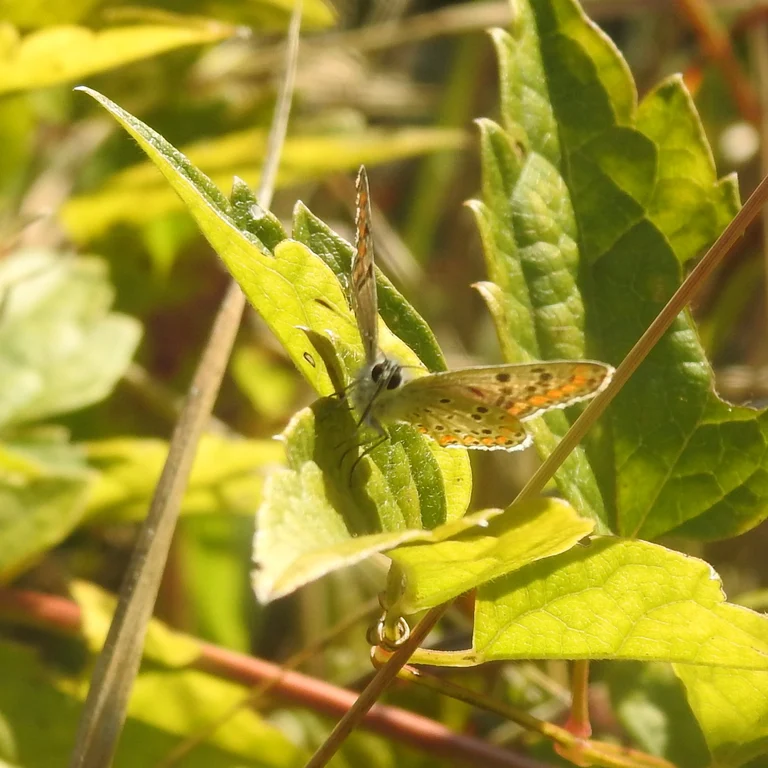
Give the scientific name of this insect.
Aricia agestis/artaxerxes
